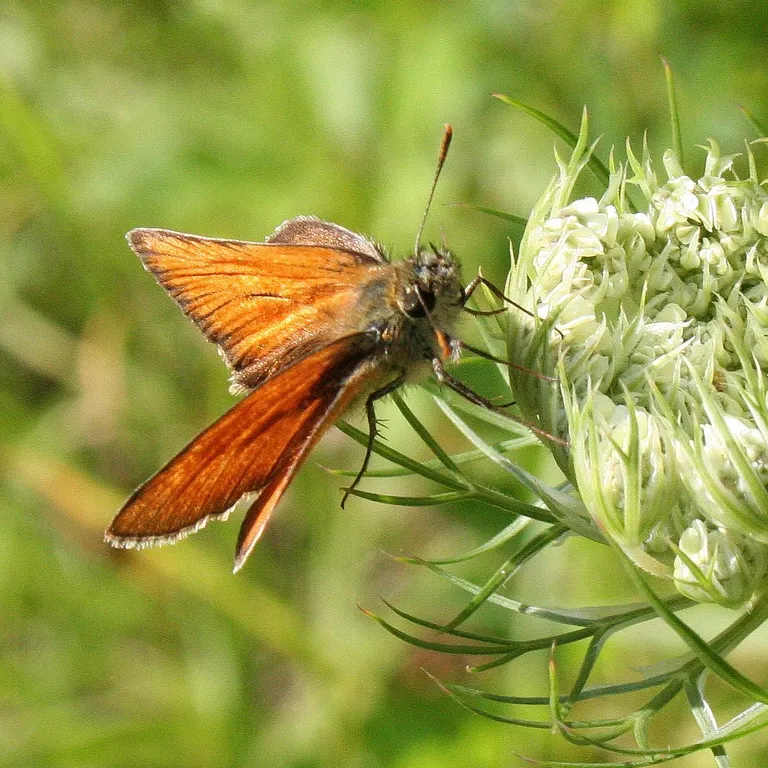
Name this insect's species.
Thymelicus sylvestris
